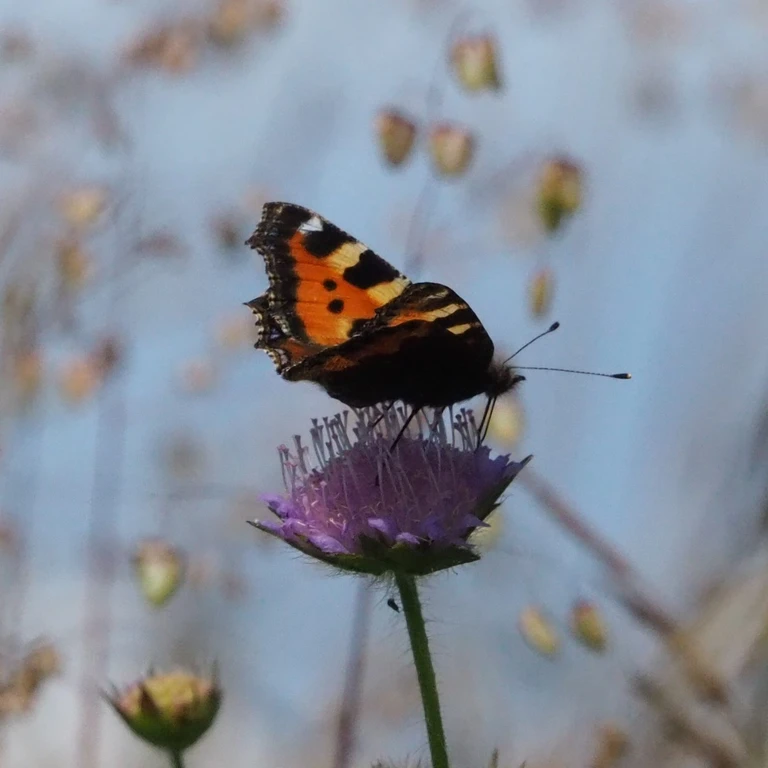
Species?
Aglais urticae
